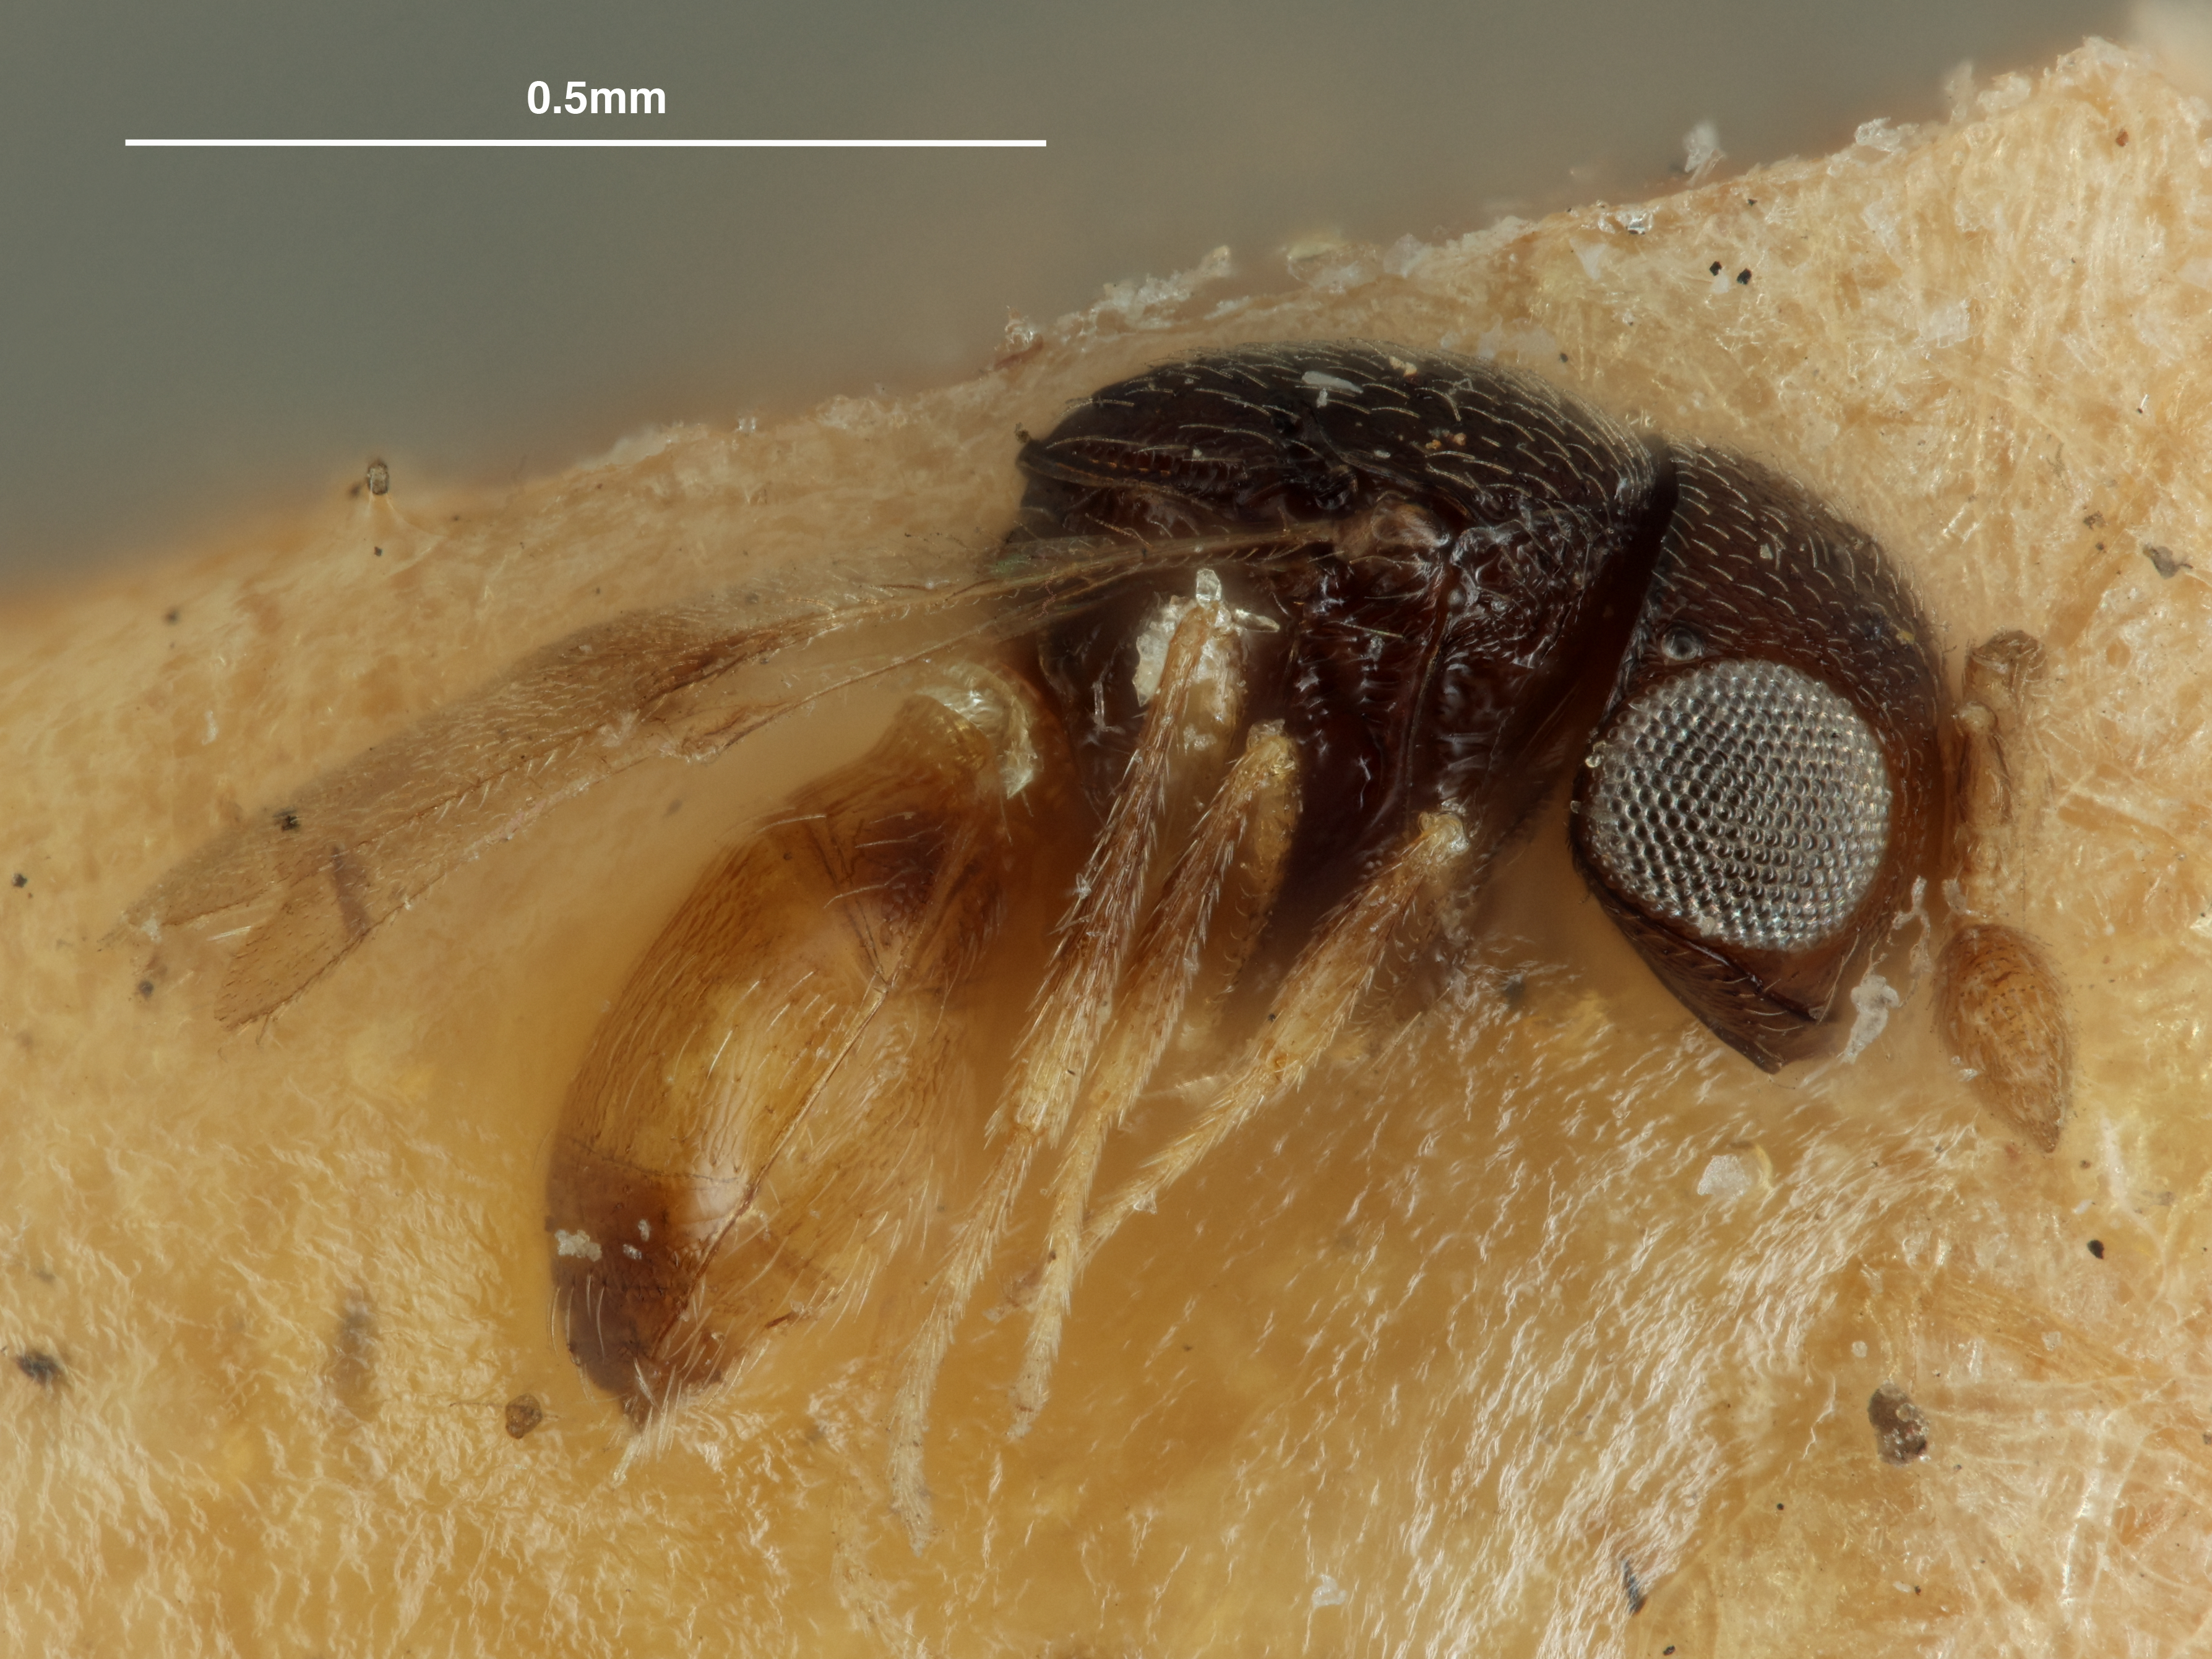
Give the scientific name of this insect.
Acoloides bicolor
